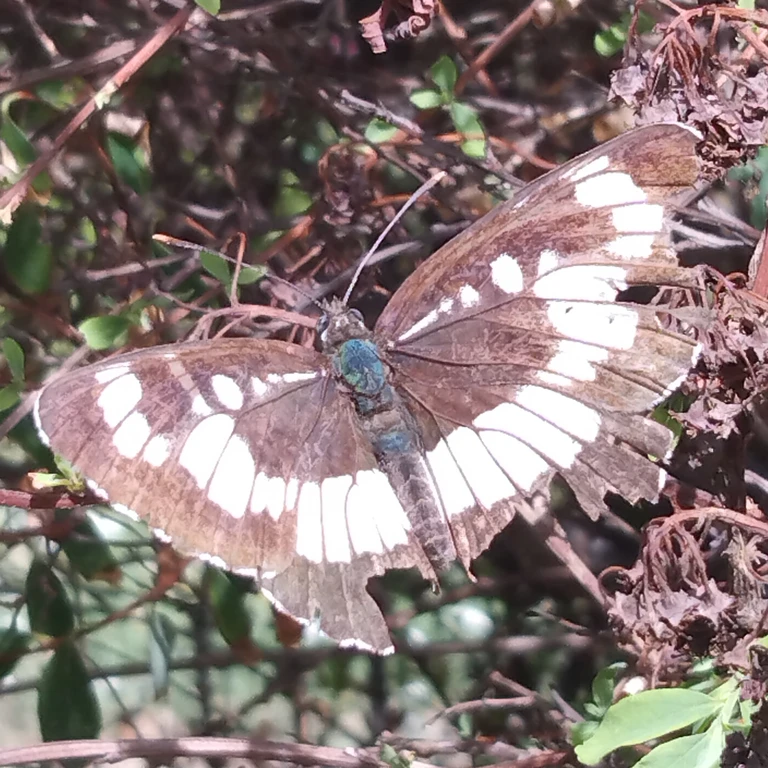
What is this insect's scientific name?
Neptis rivularis
